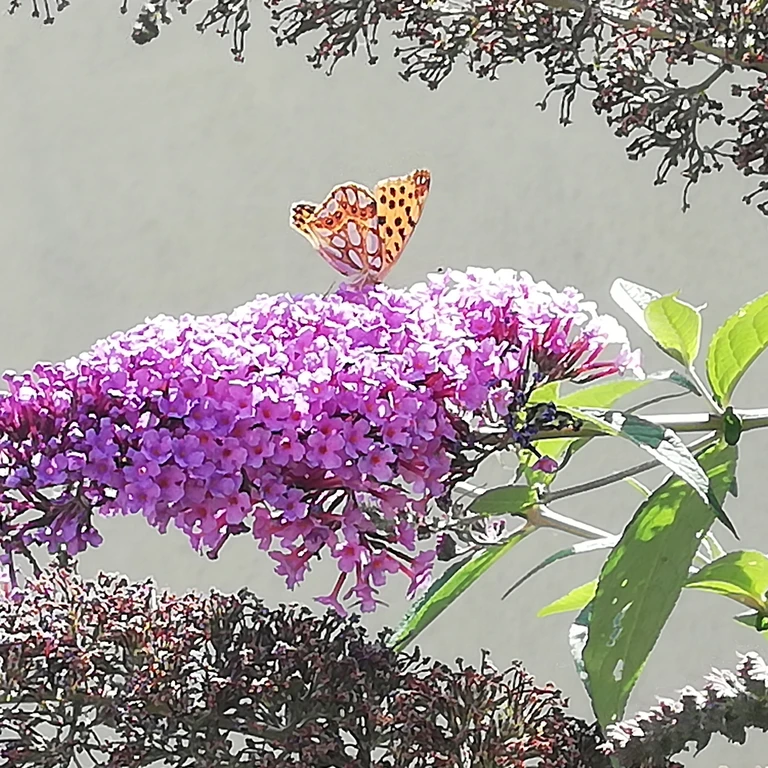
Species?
Issoria lathonia
